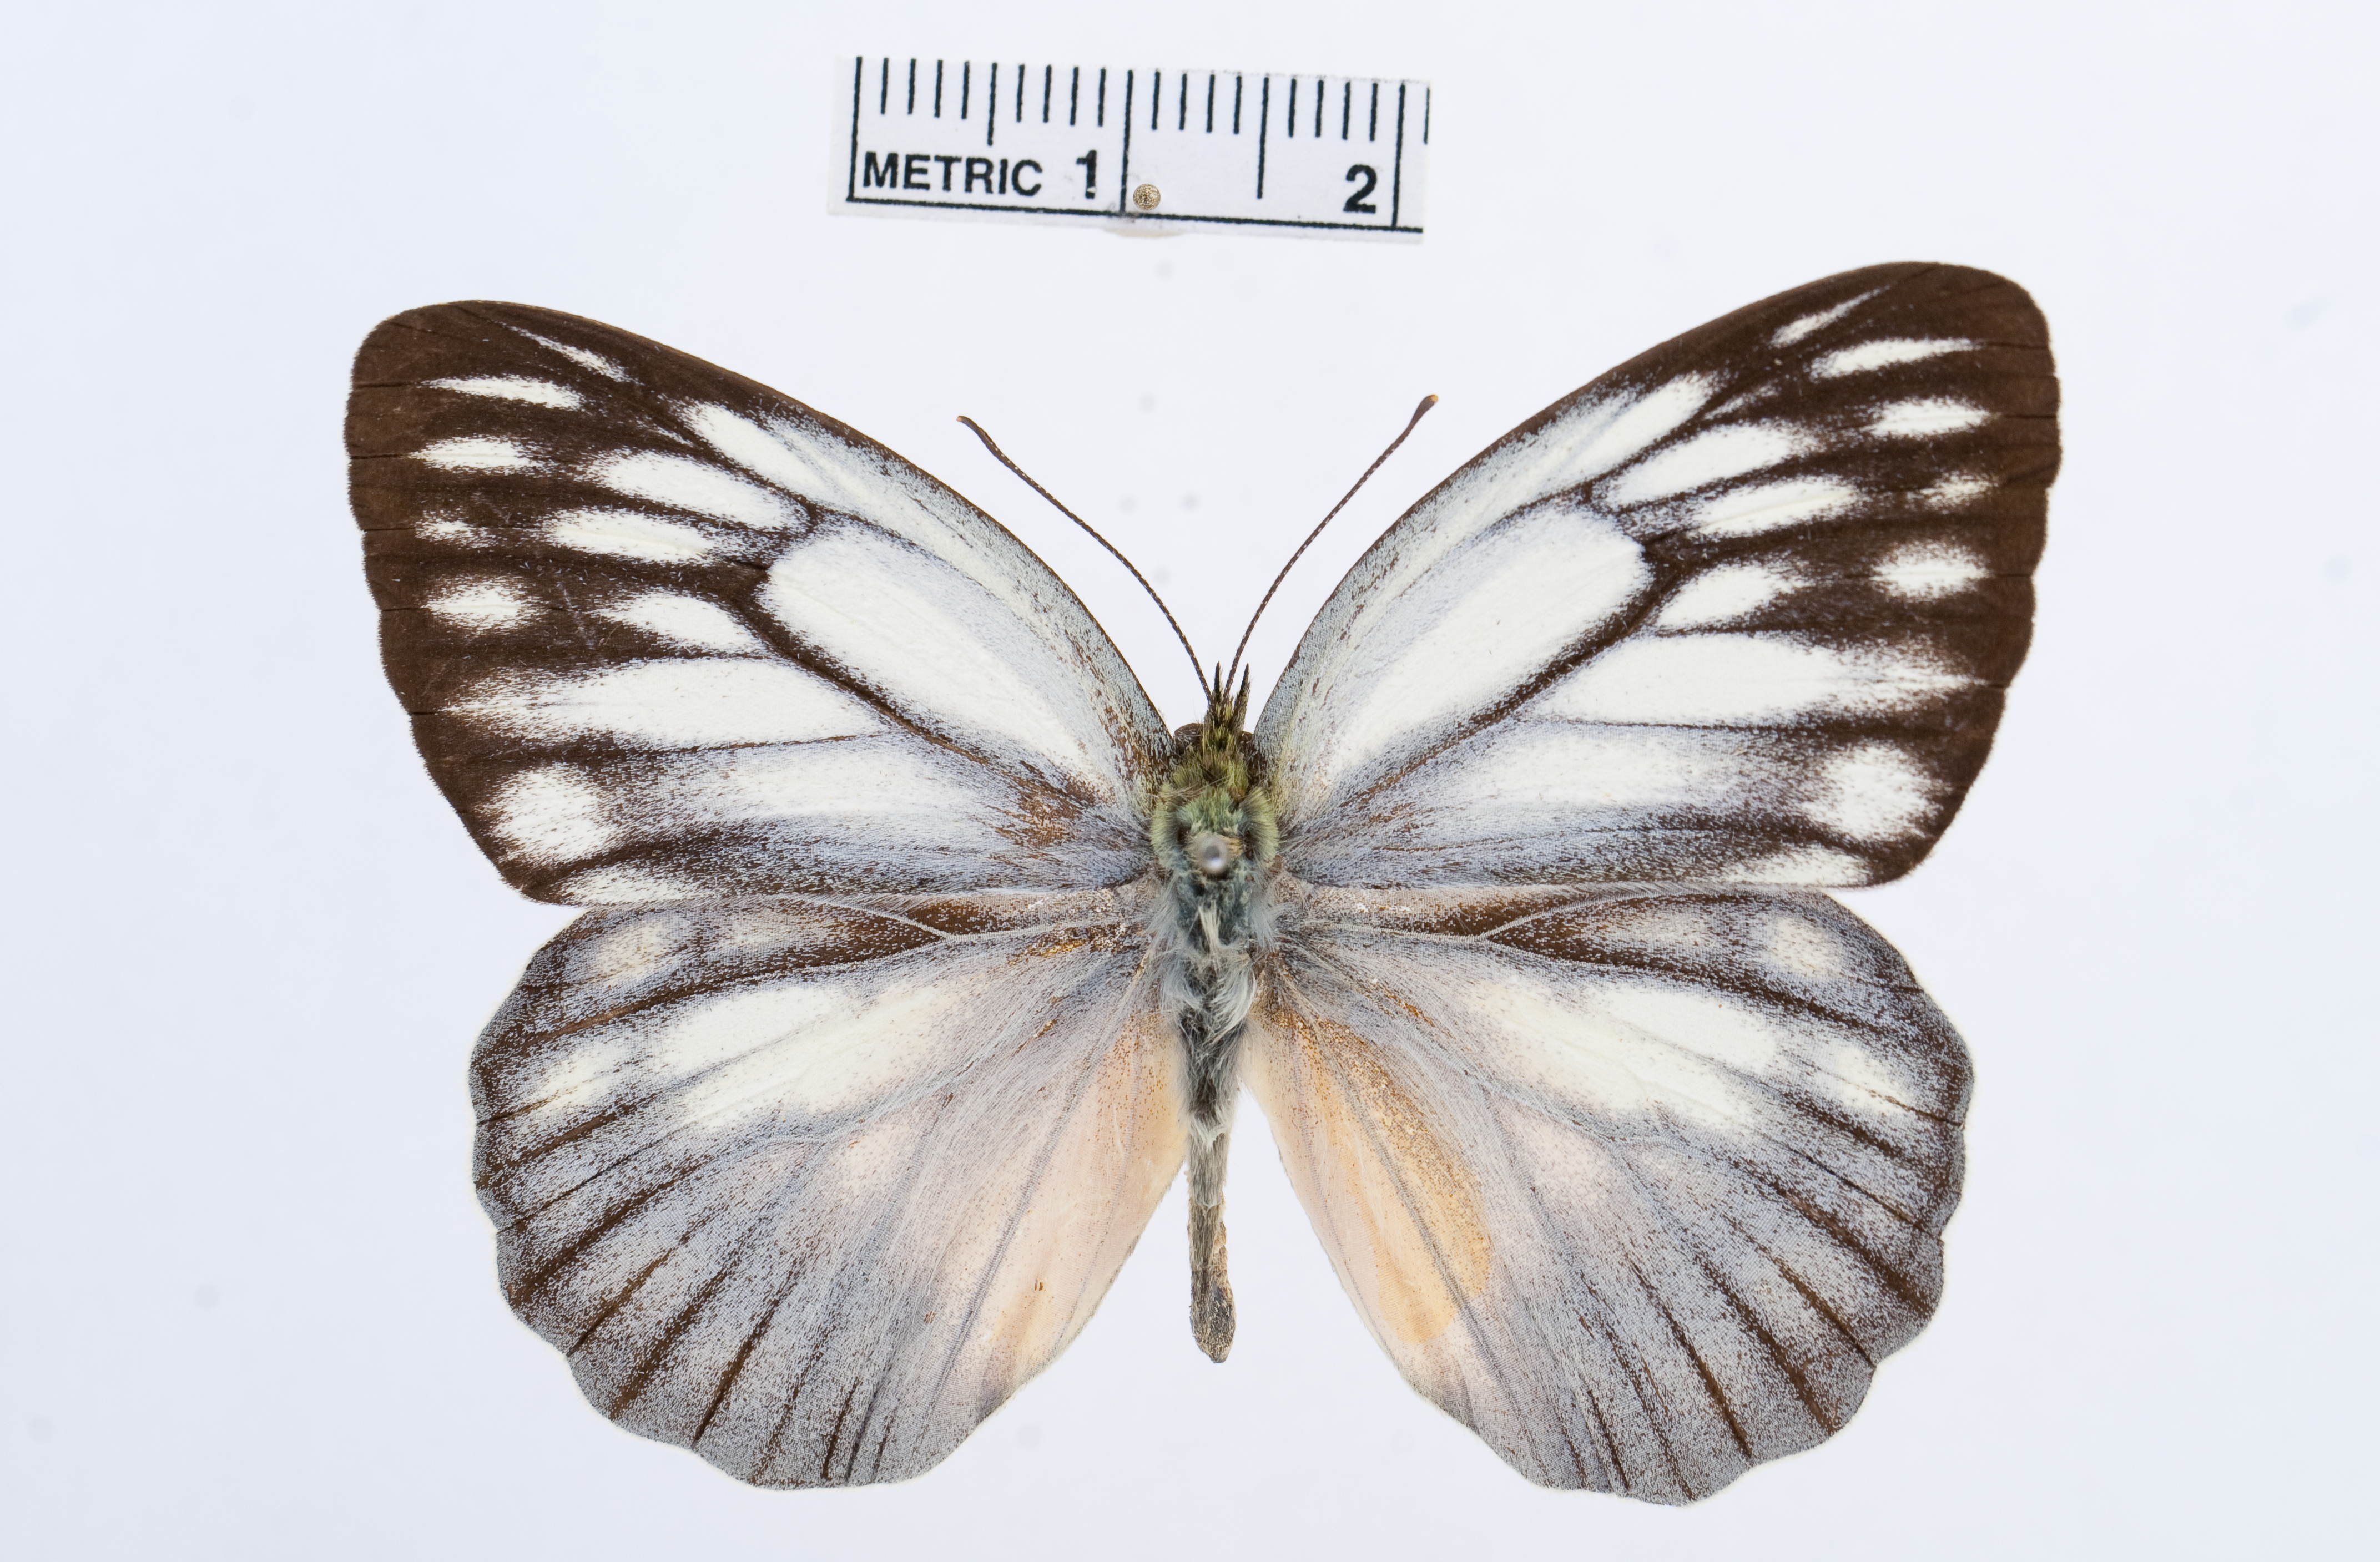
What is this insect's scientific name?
Cepora timnatha
